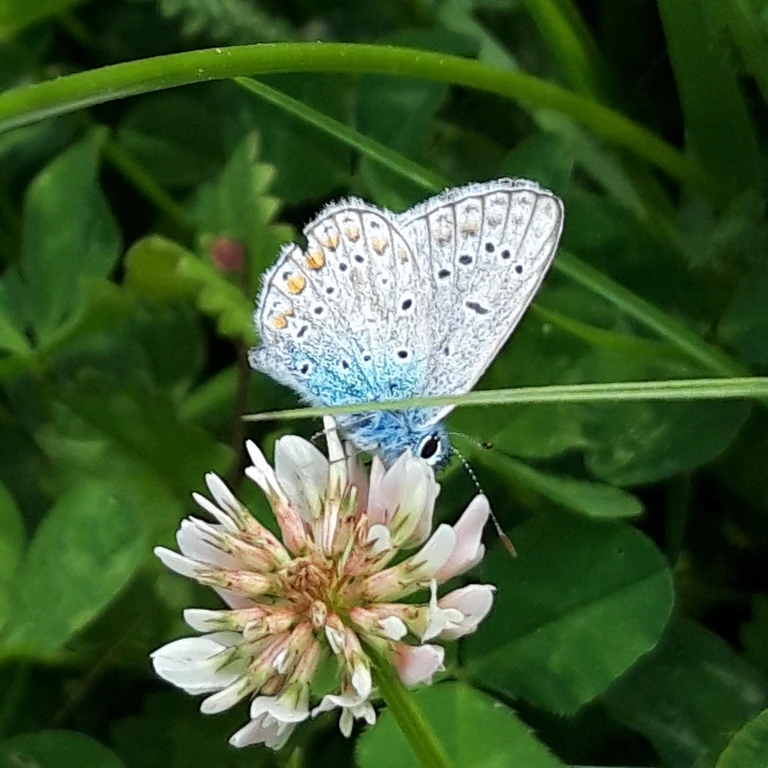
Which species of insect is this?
Polyommatus icarus
